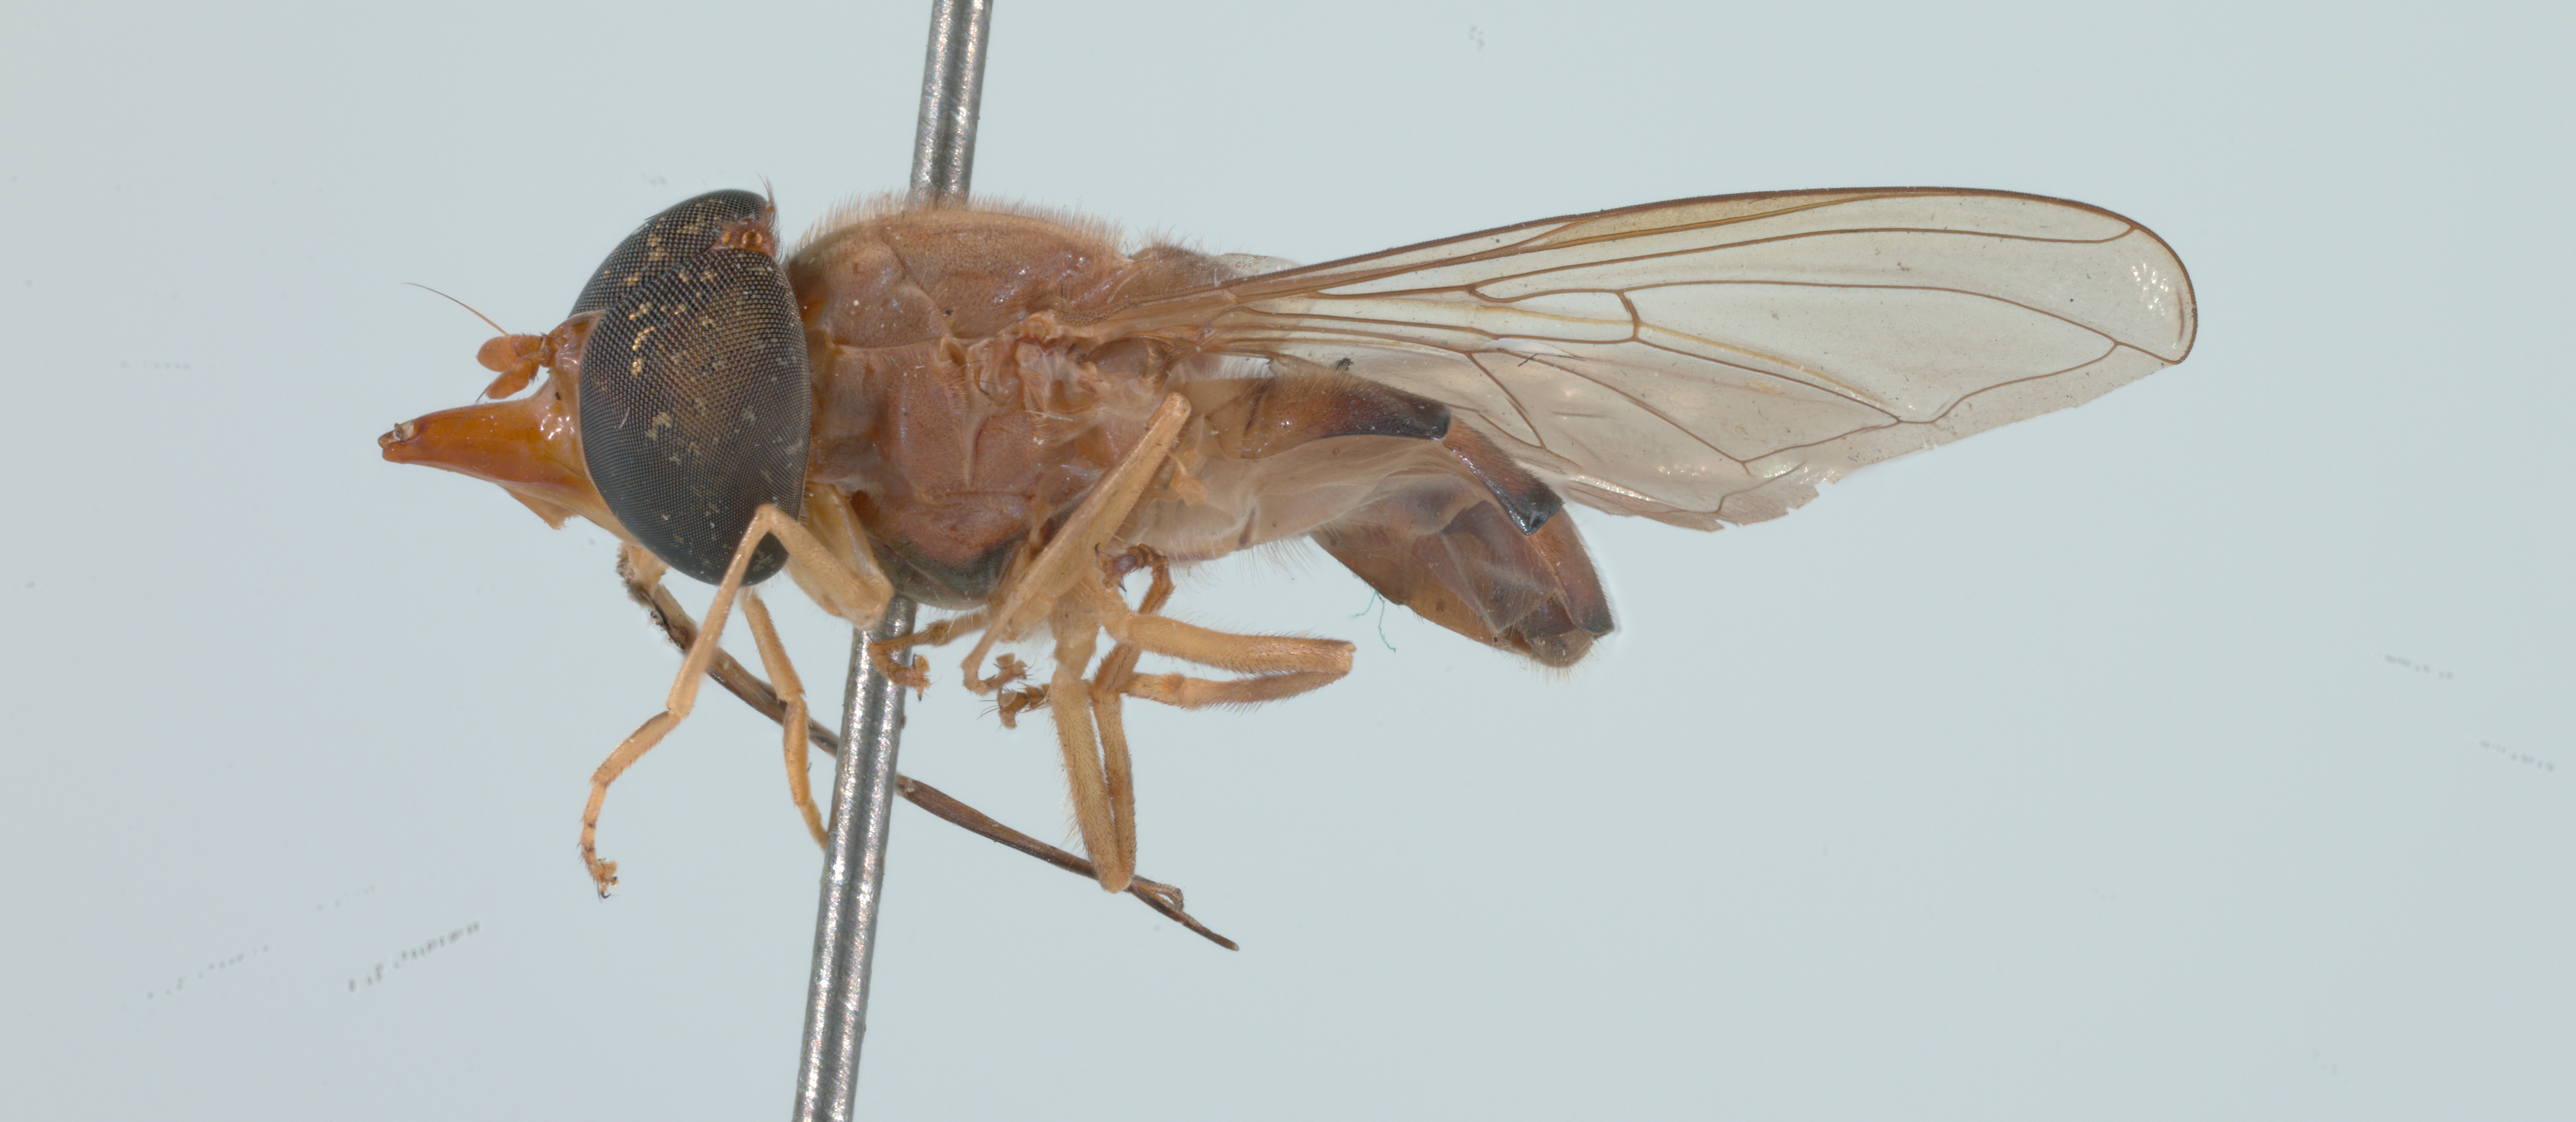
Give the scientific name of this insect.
Rhingia lutea
